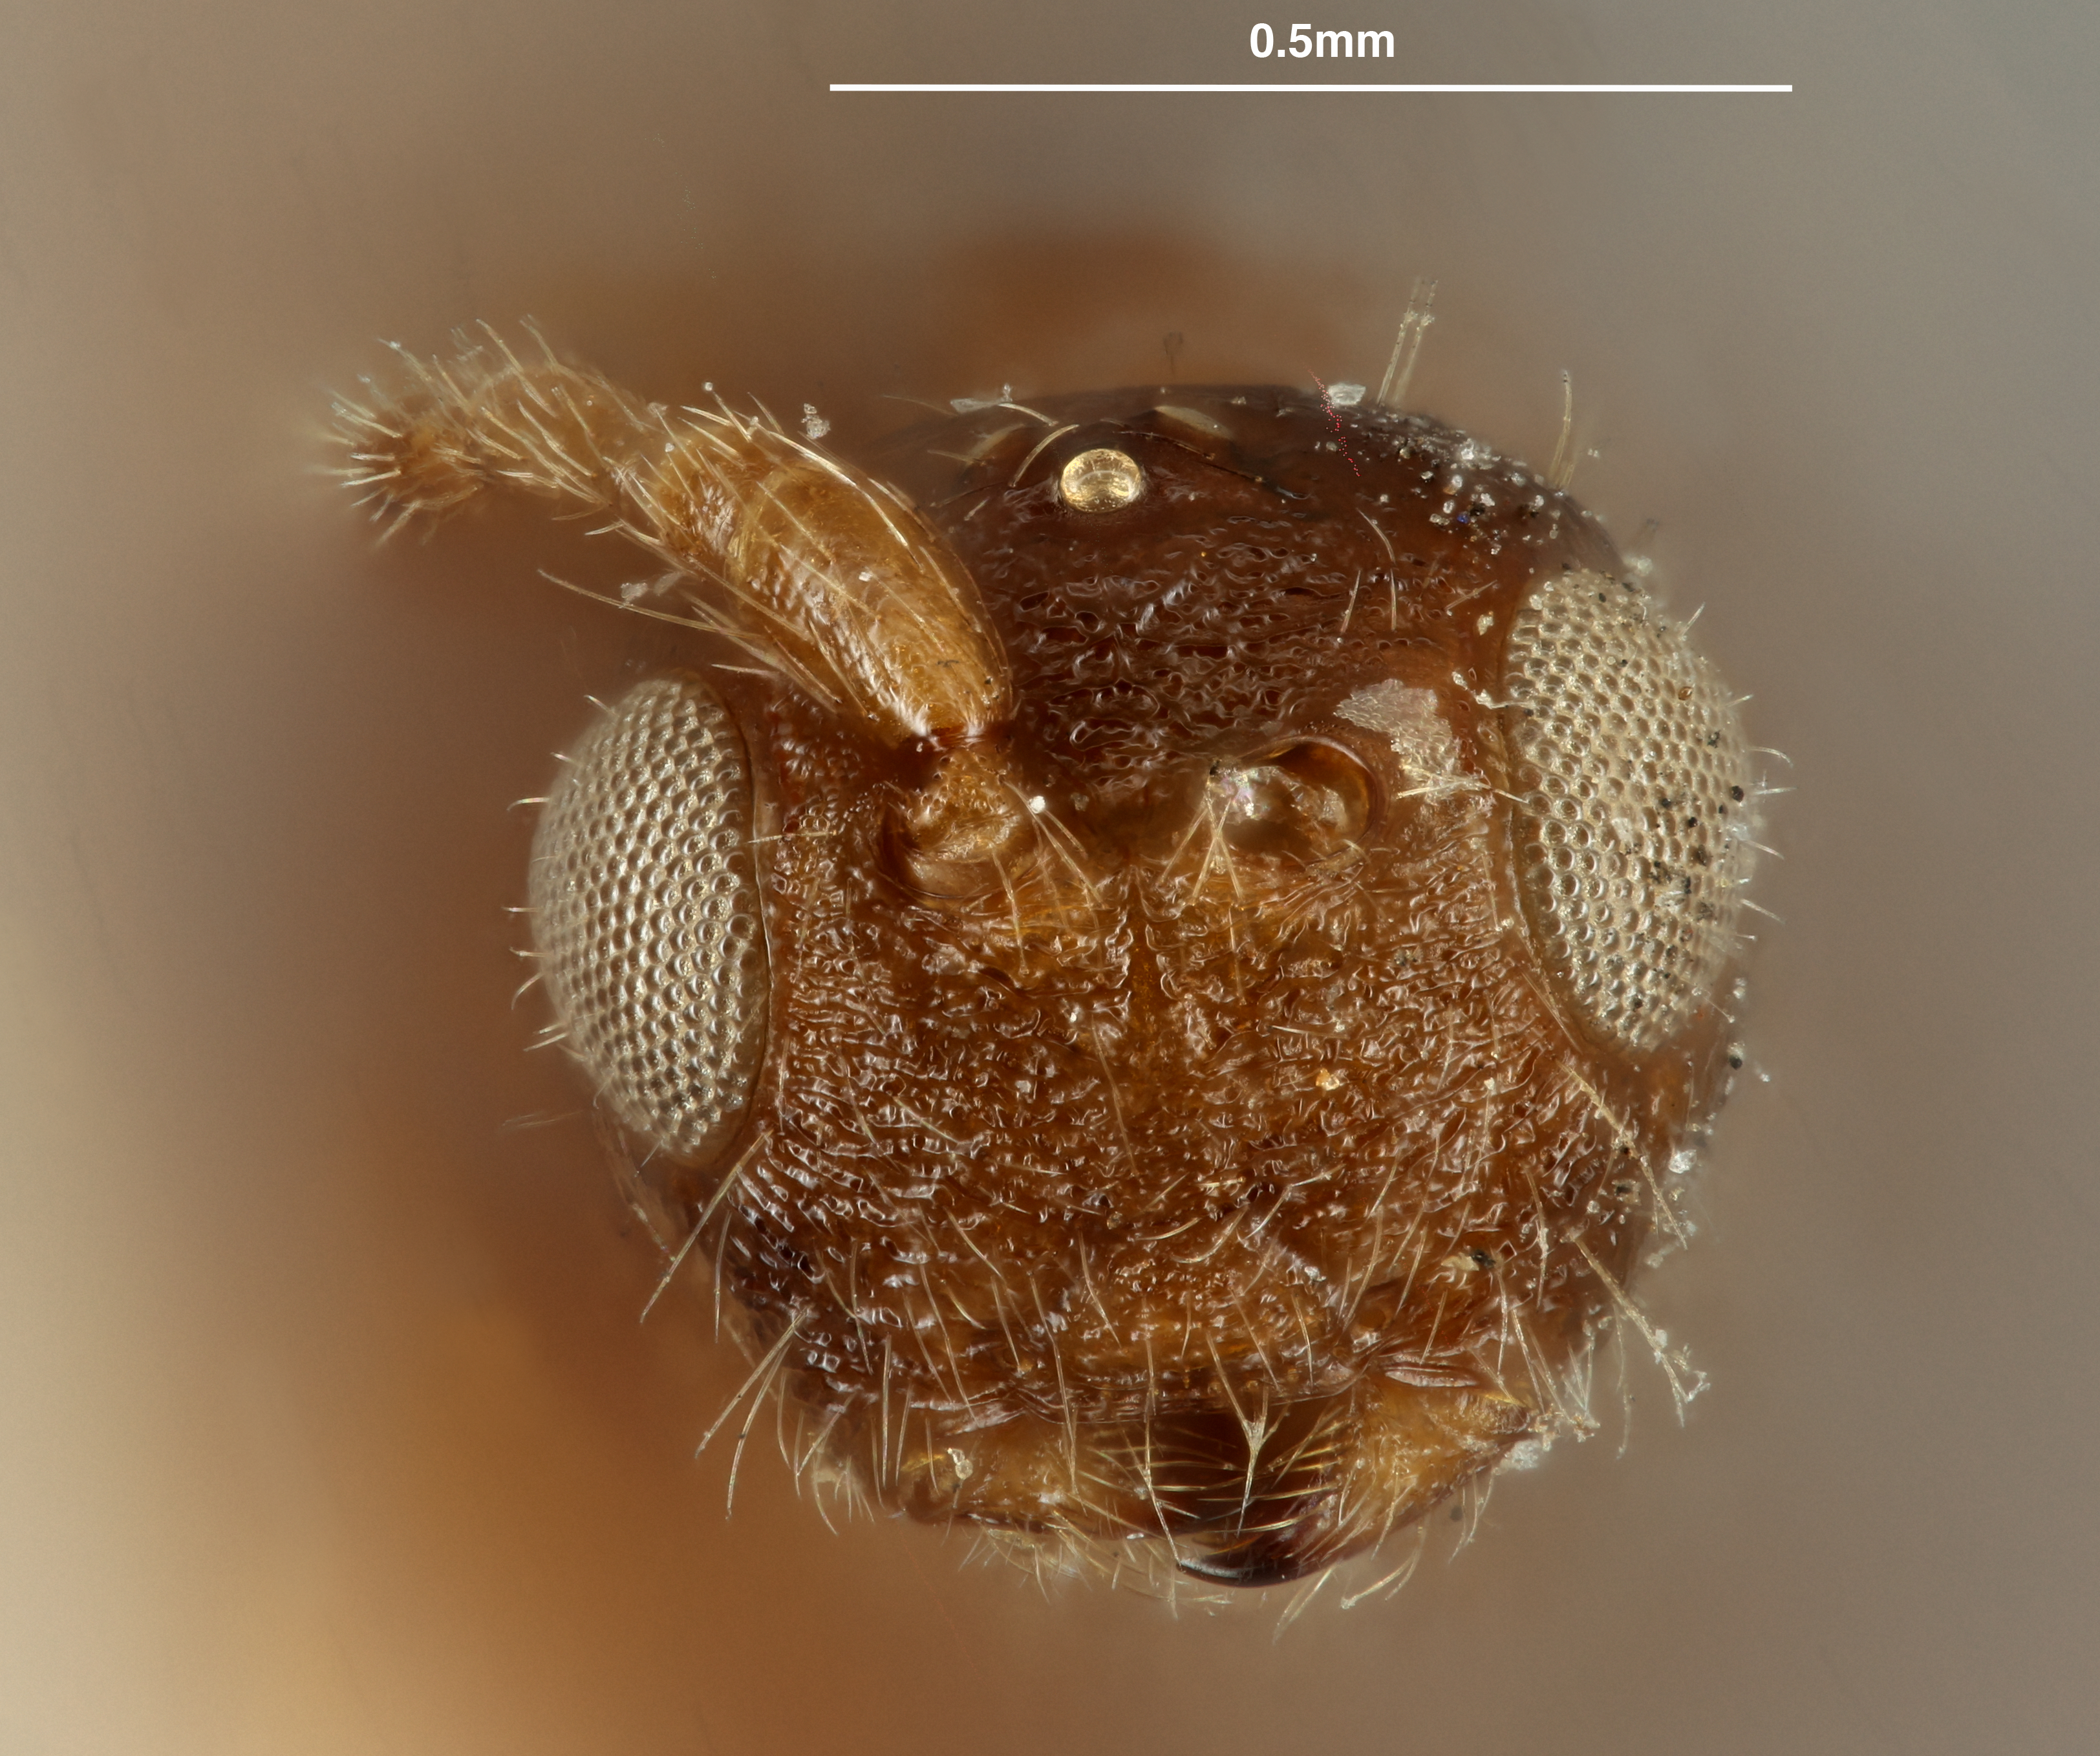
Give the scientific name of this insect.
Spathius brachyurus
